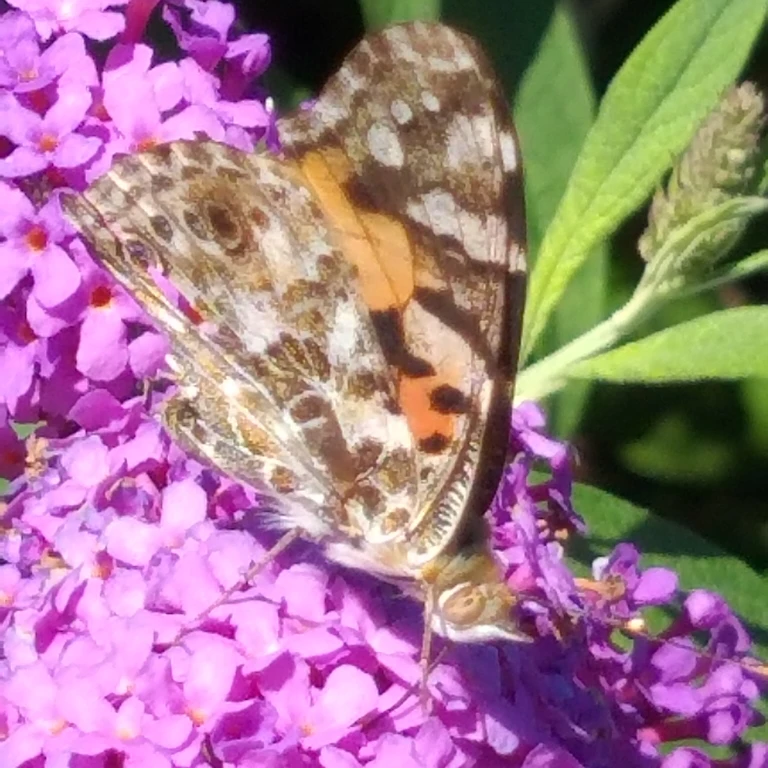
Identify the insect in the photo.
Vanessa cardui
